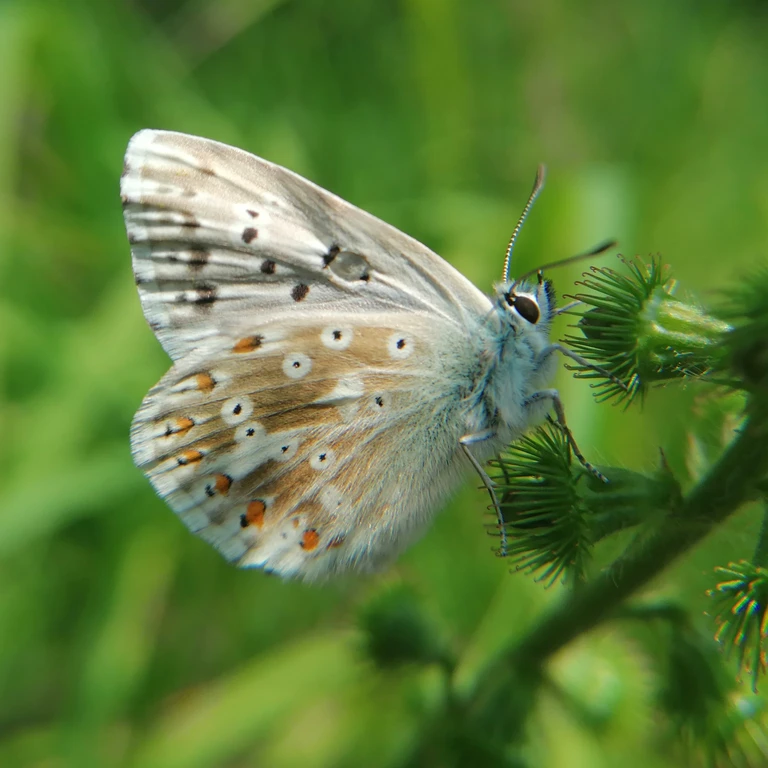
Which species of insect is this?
Lysandra coridon
